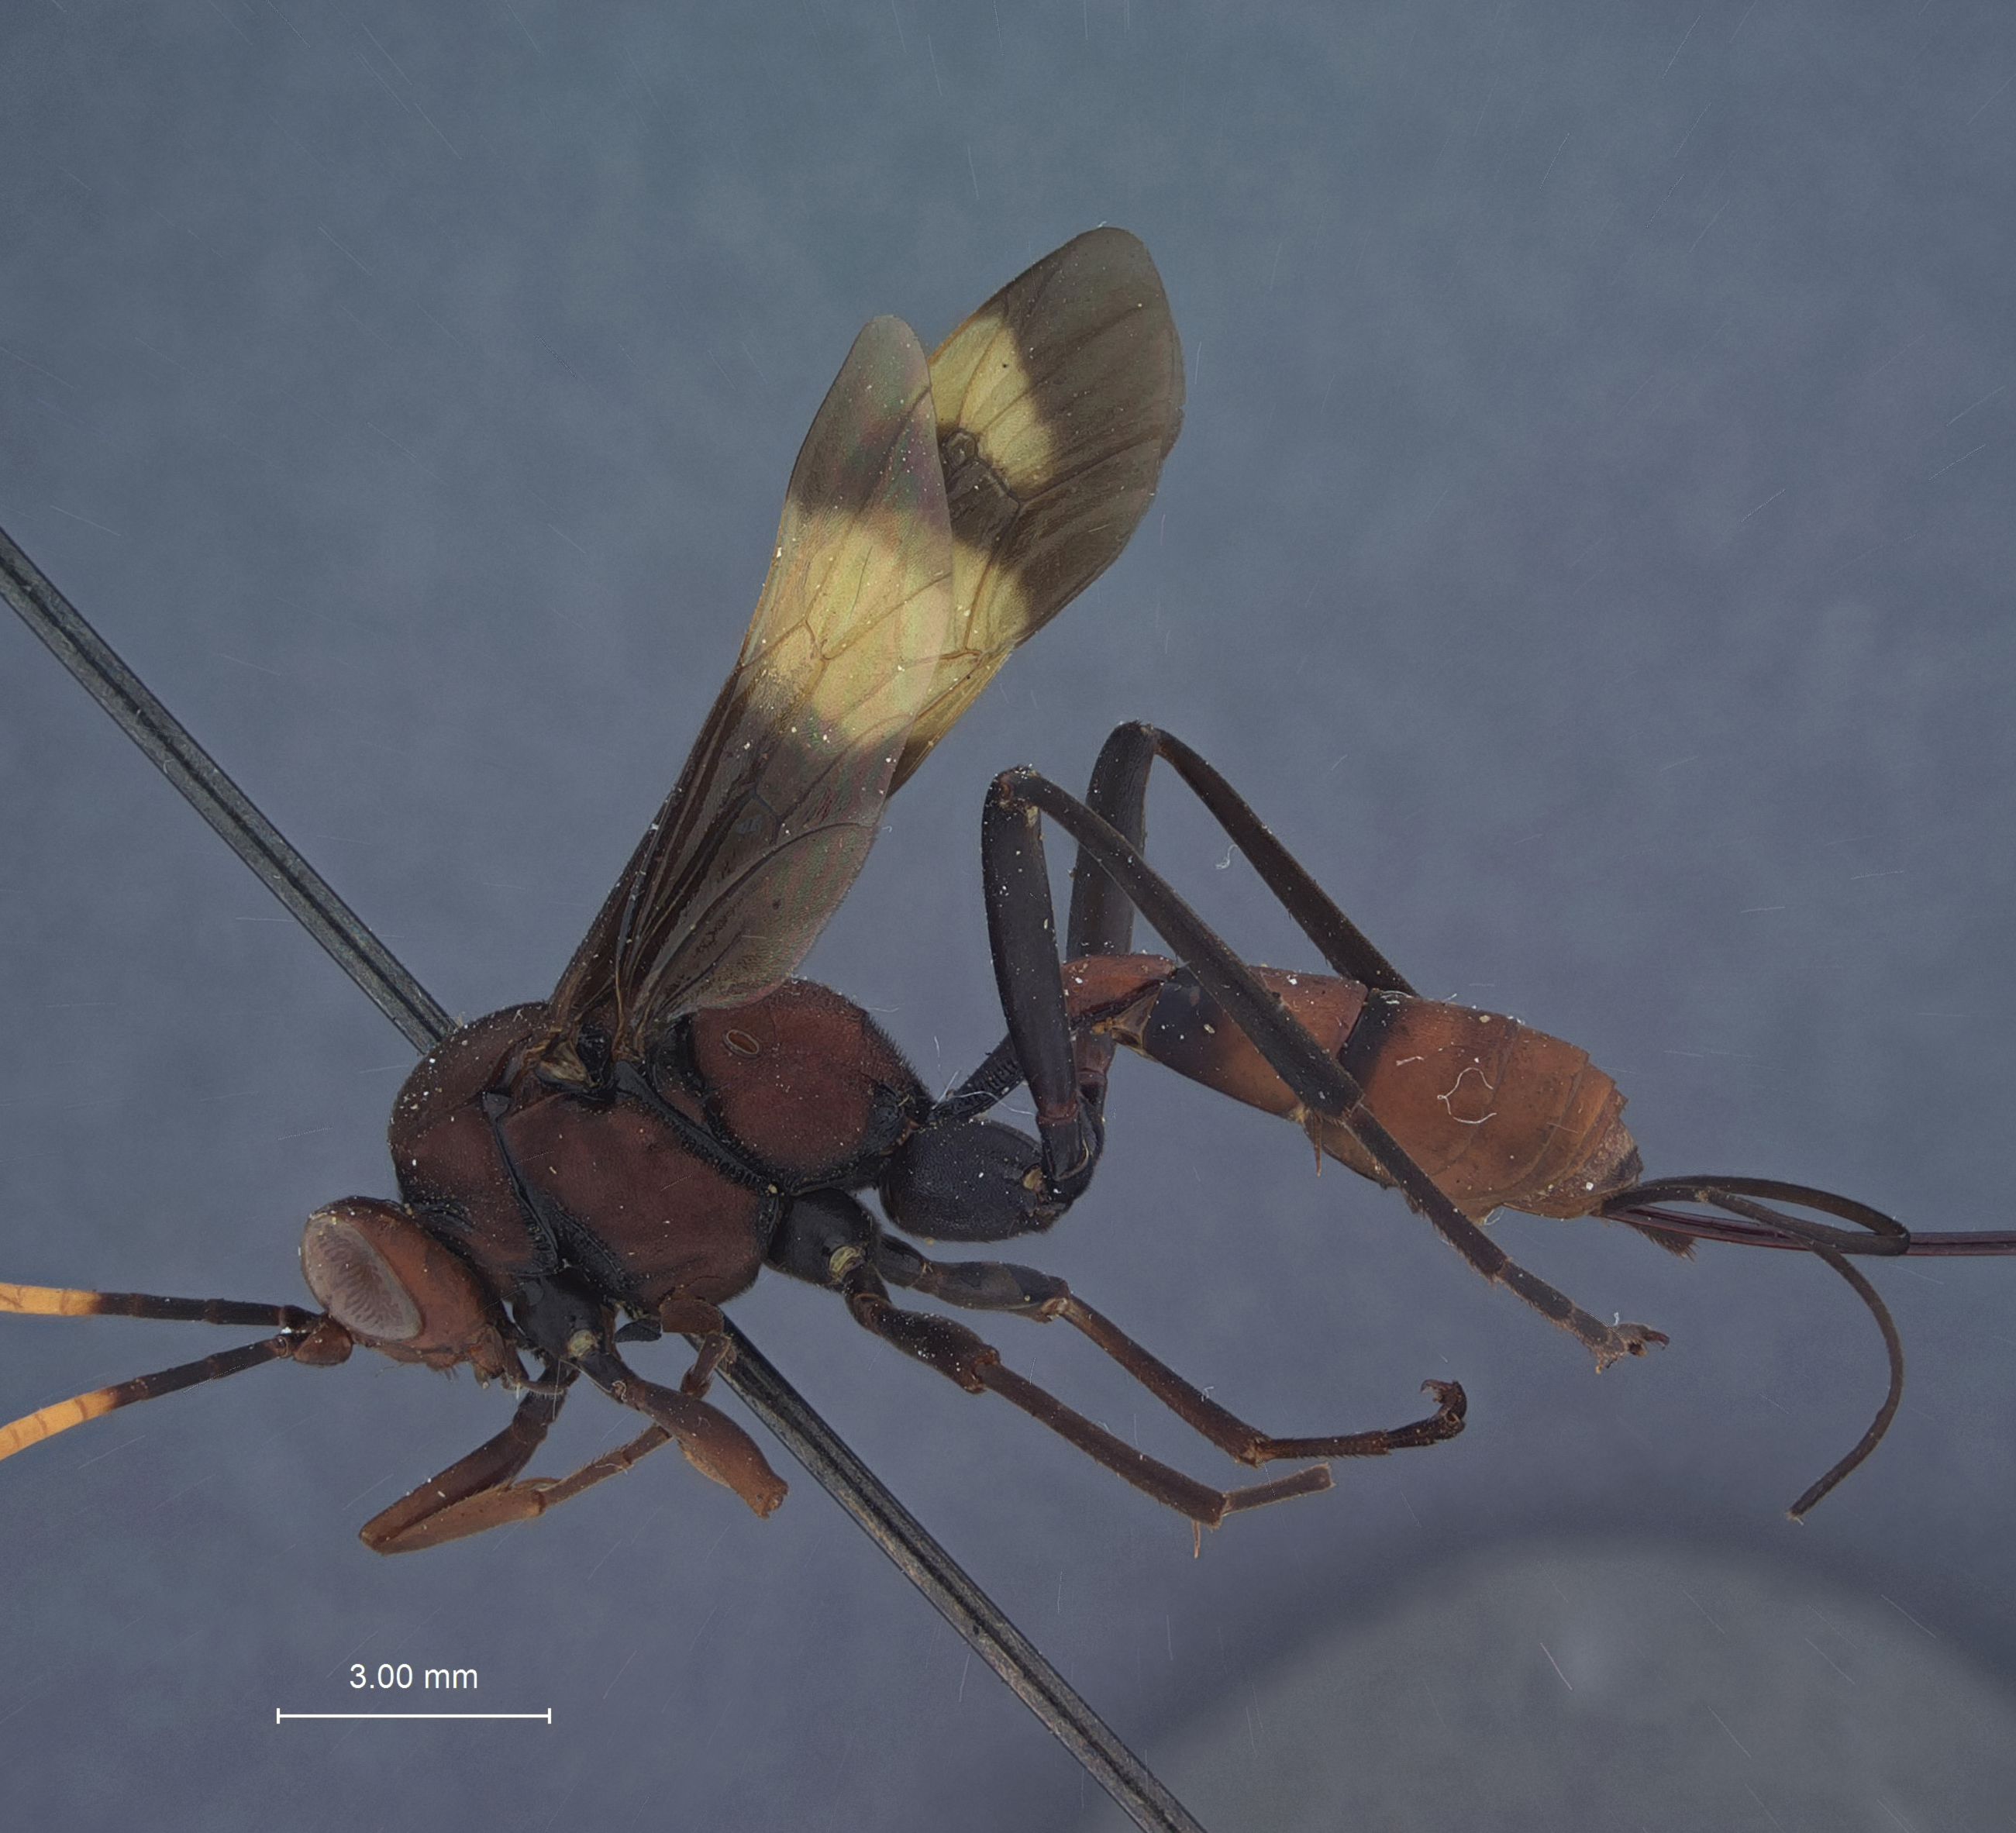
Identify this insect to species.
Callicryptus magnificus
